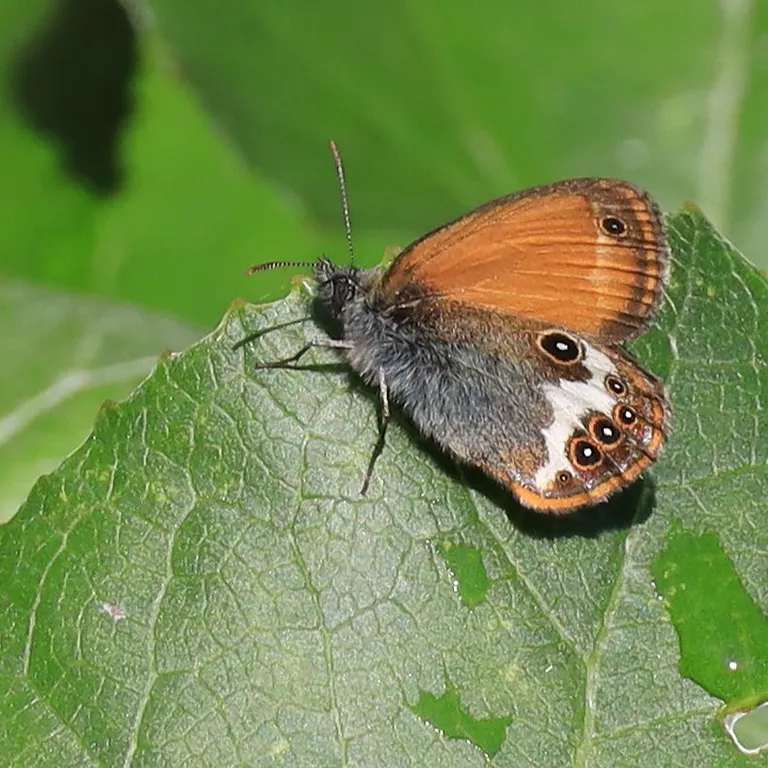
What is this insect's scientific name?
Coenonympha arcania
